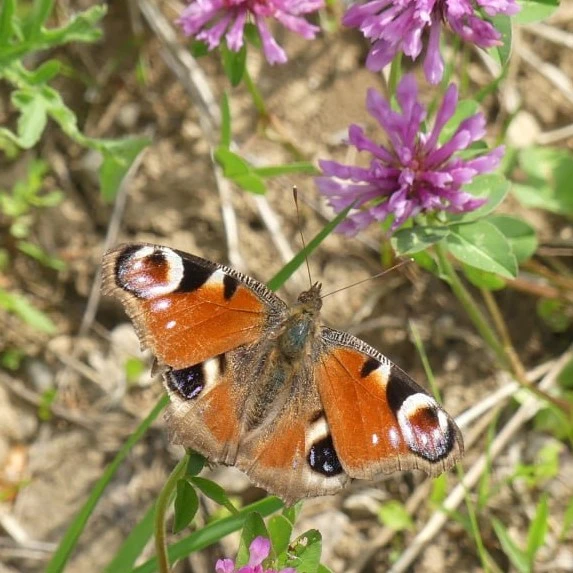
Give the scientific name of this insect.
Aglais io
